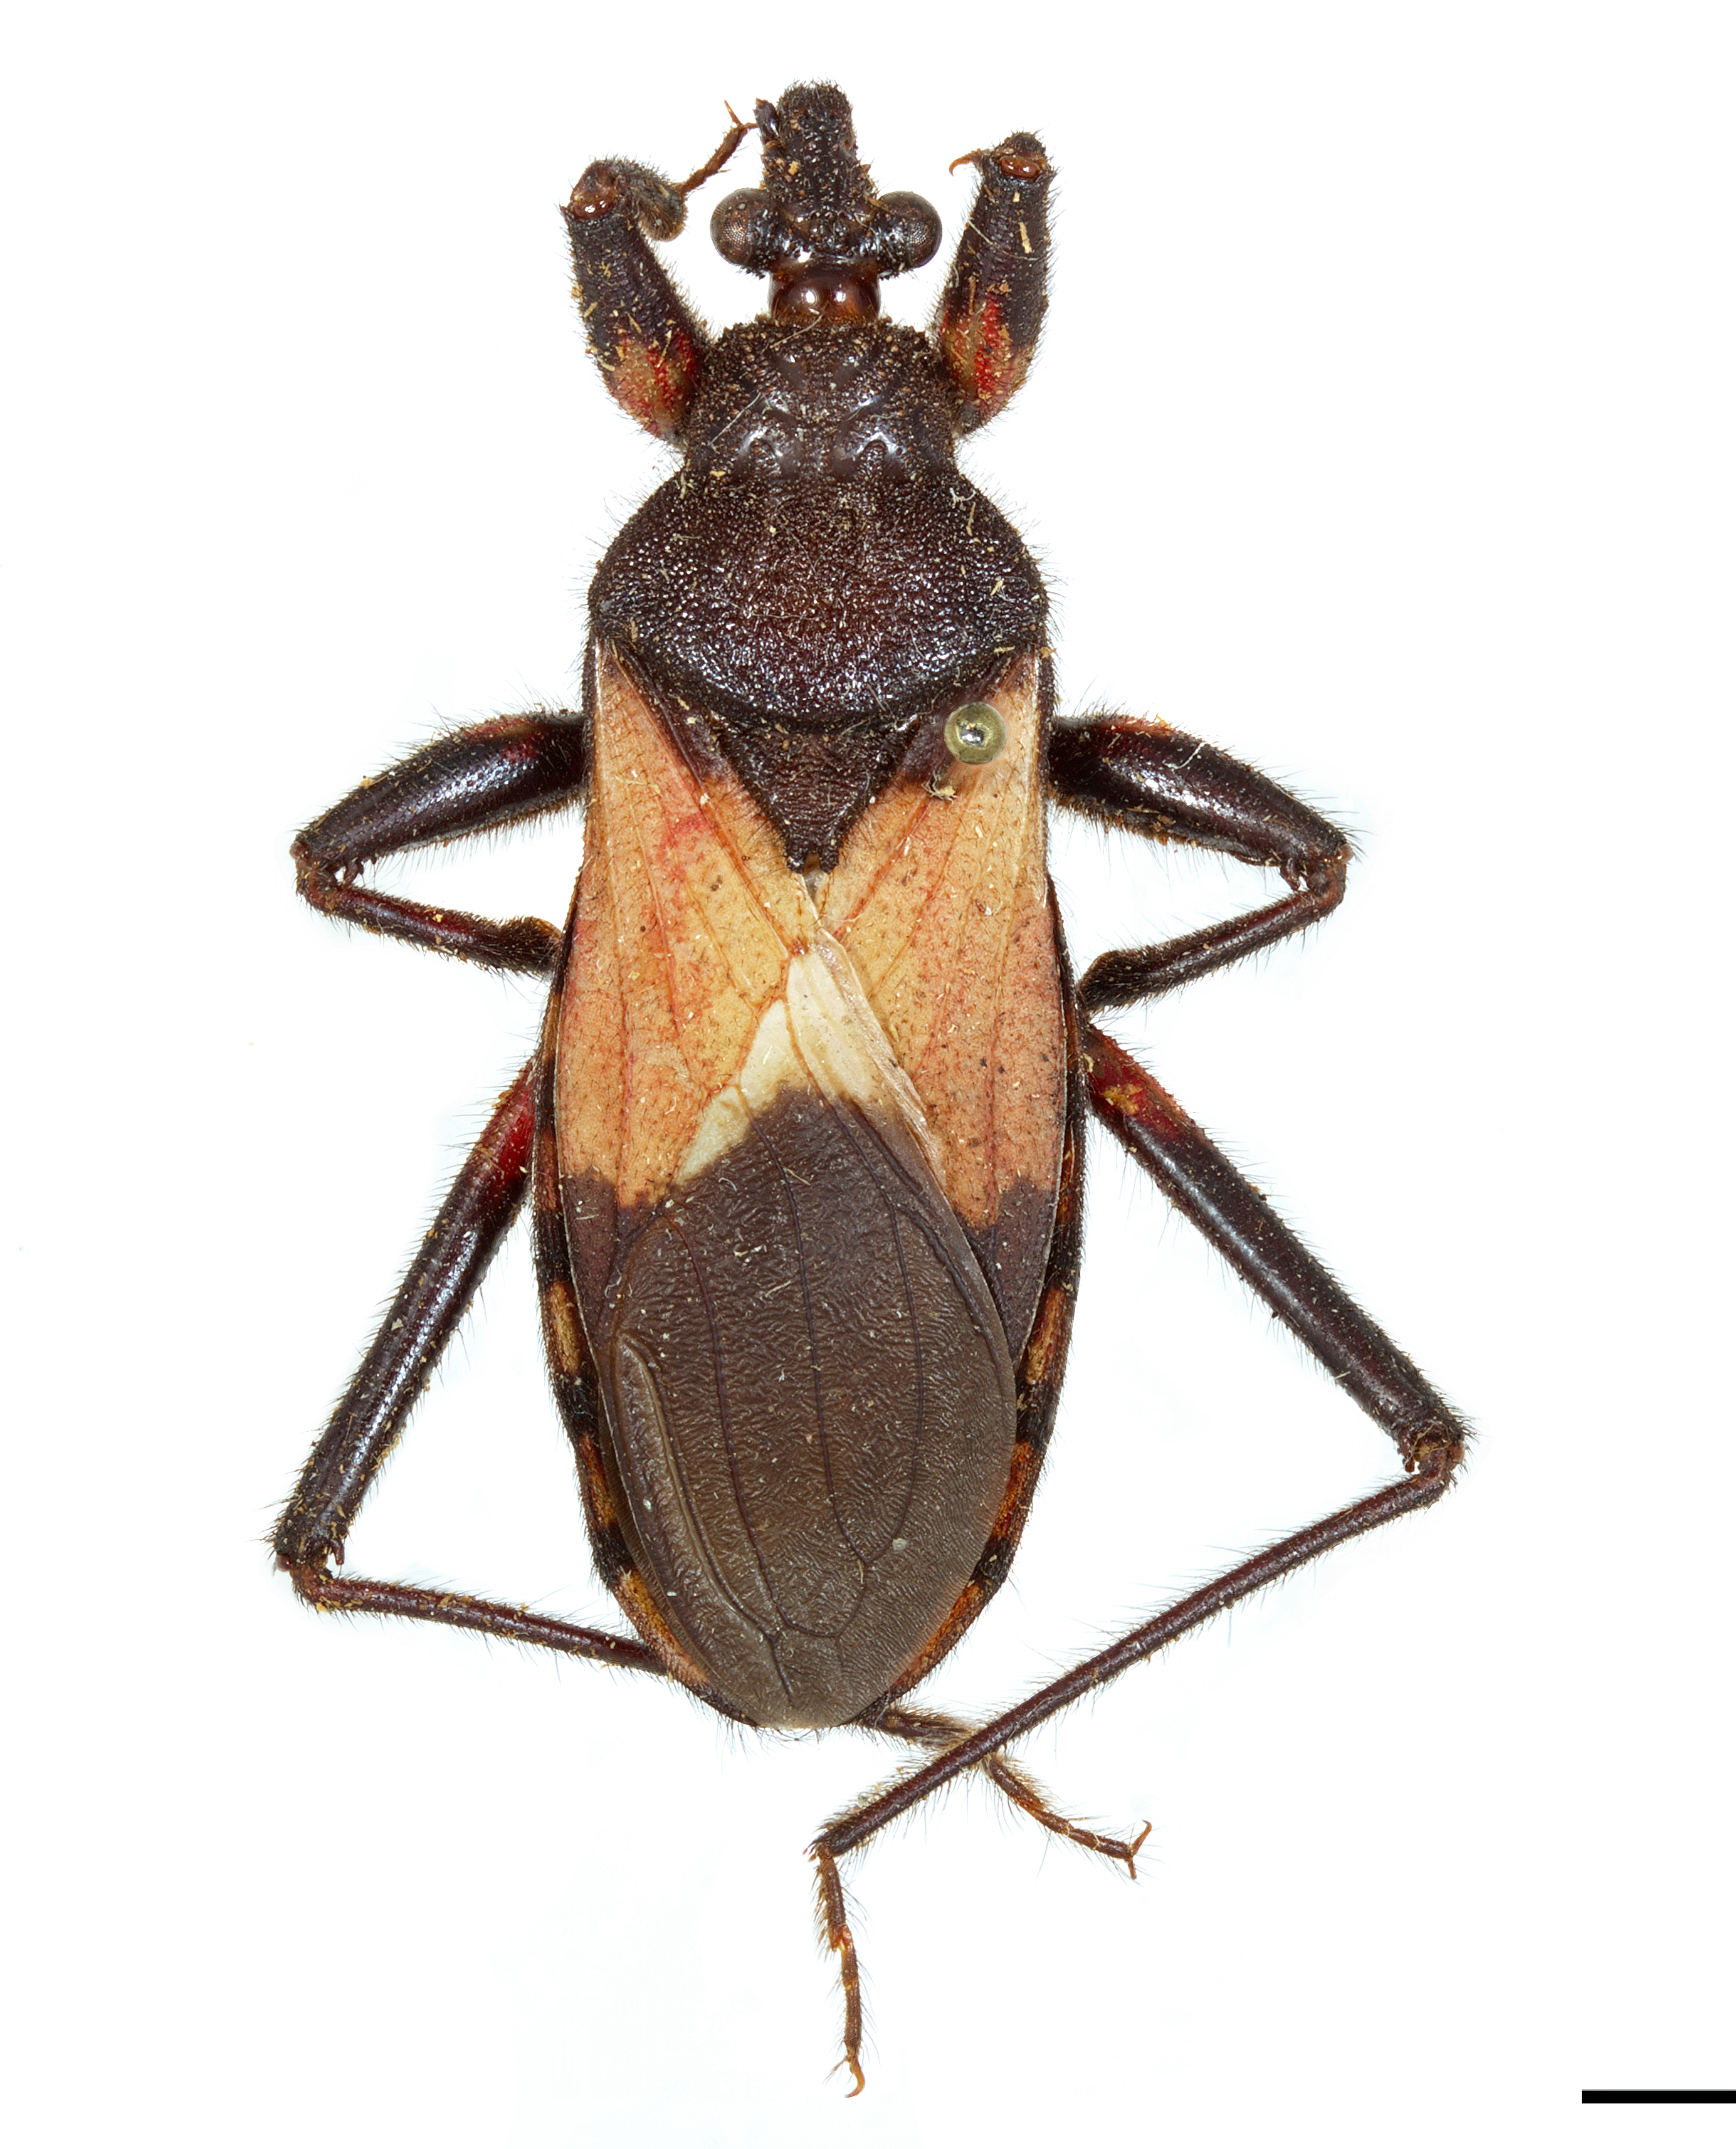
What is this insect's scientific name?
Microtomus prolixus
